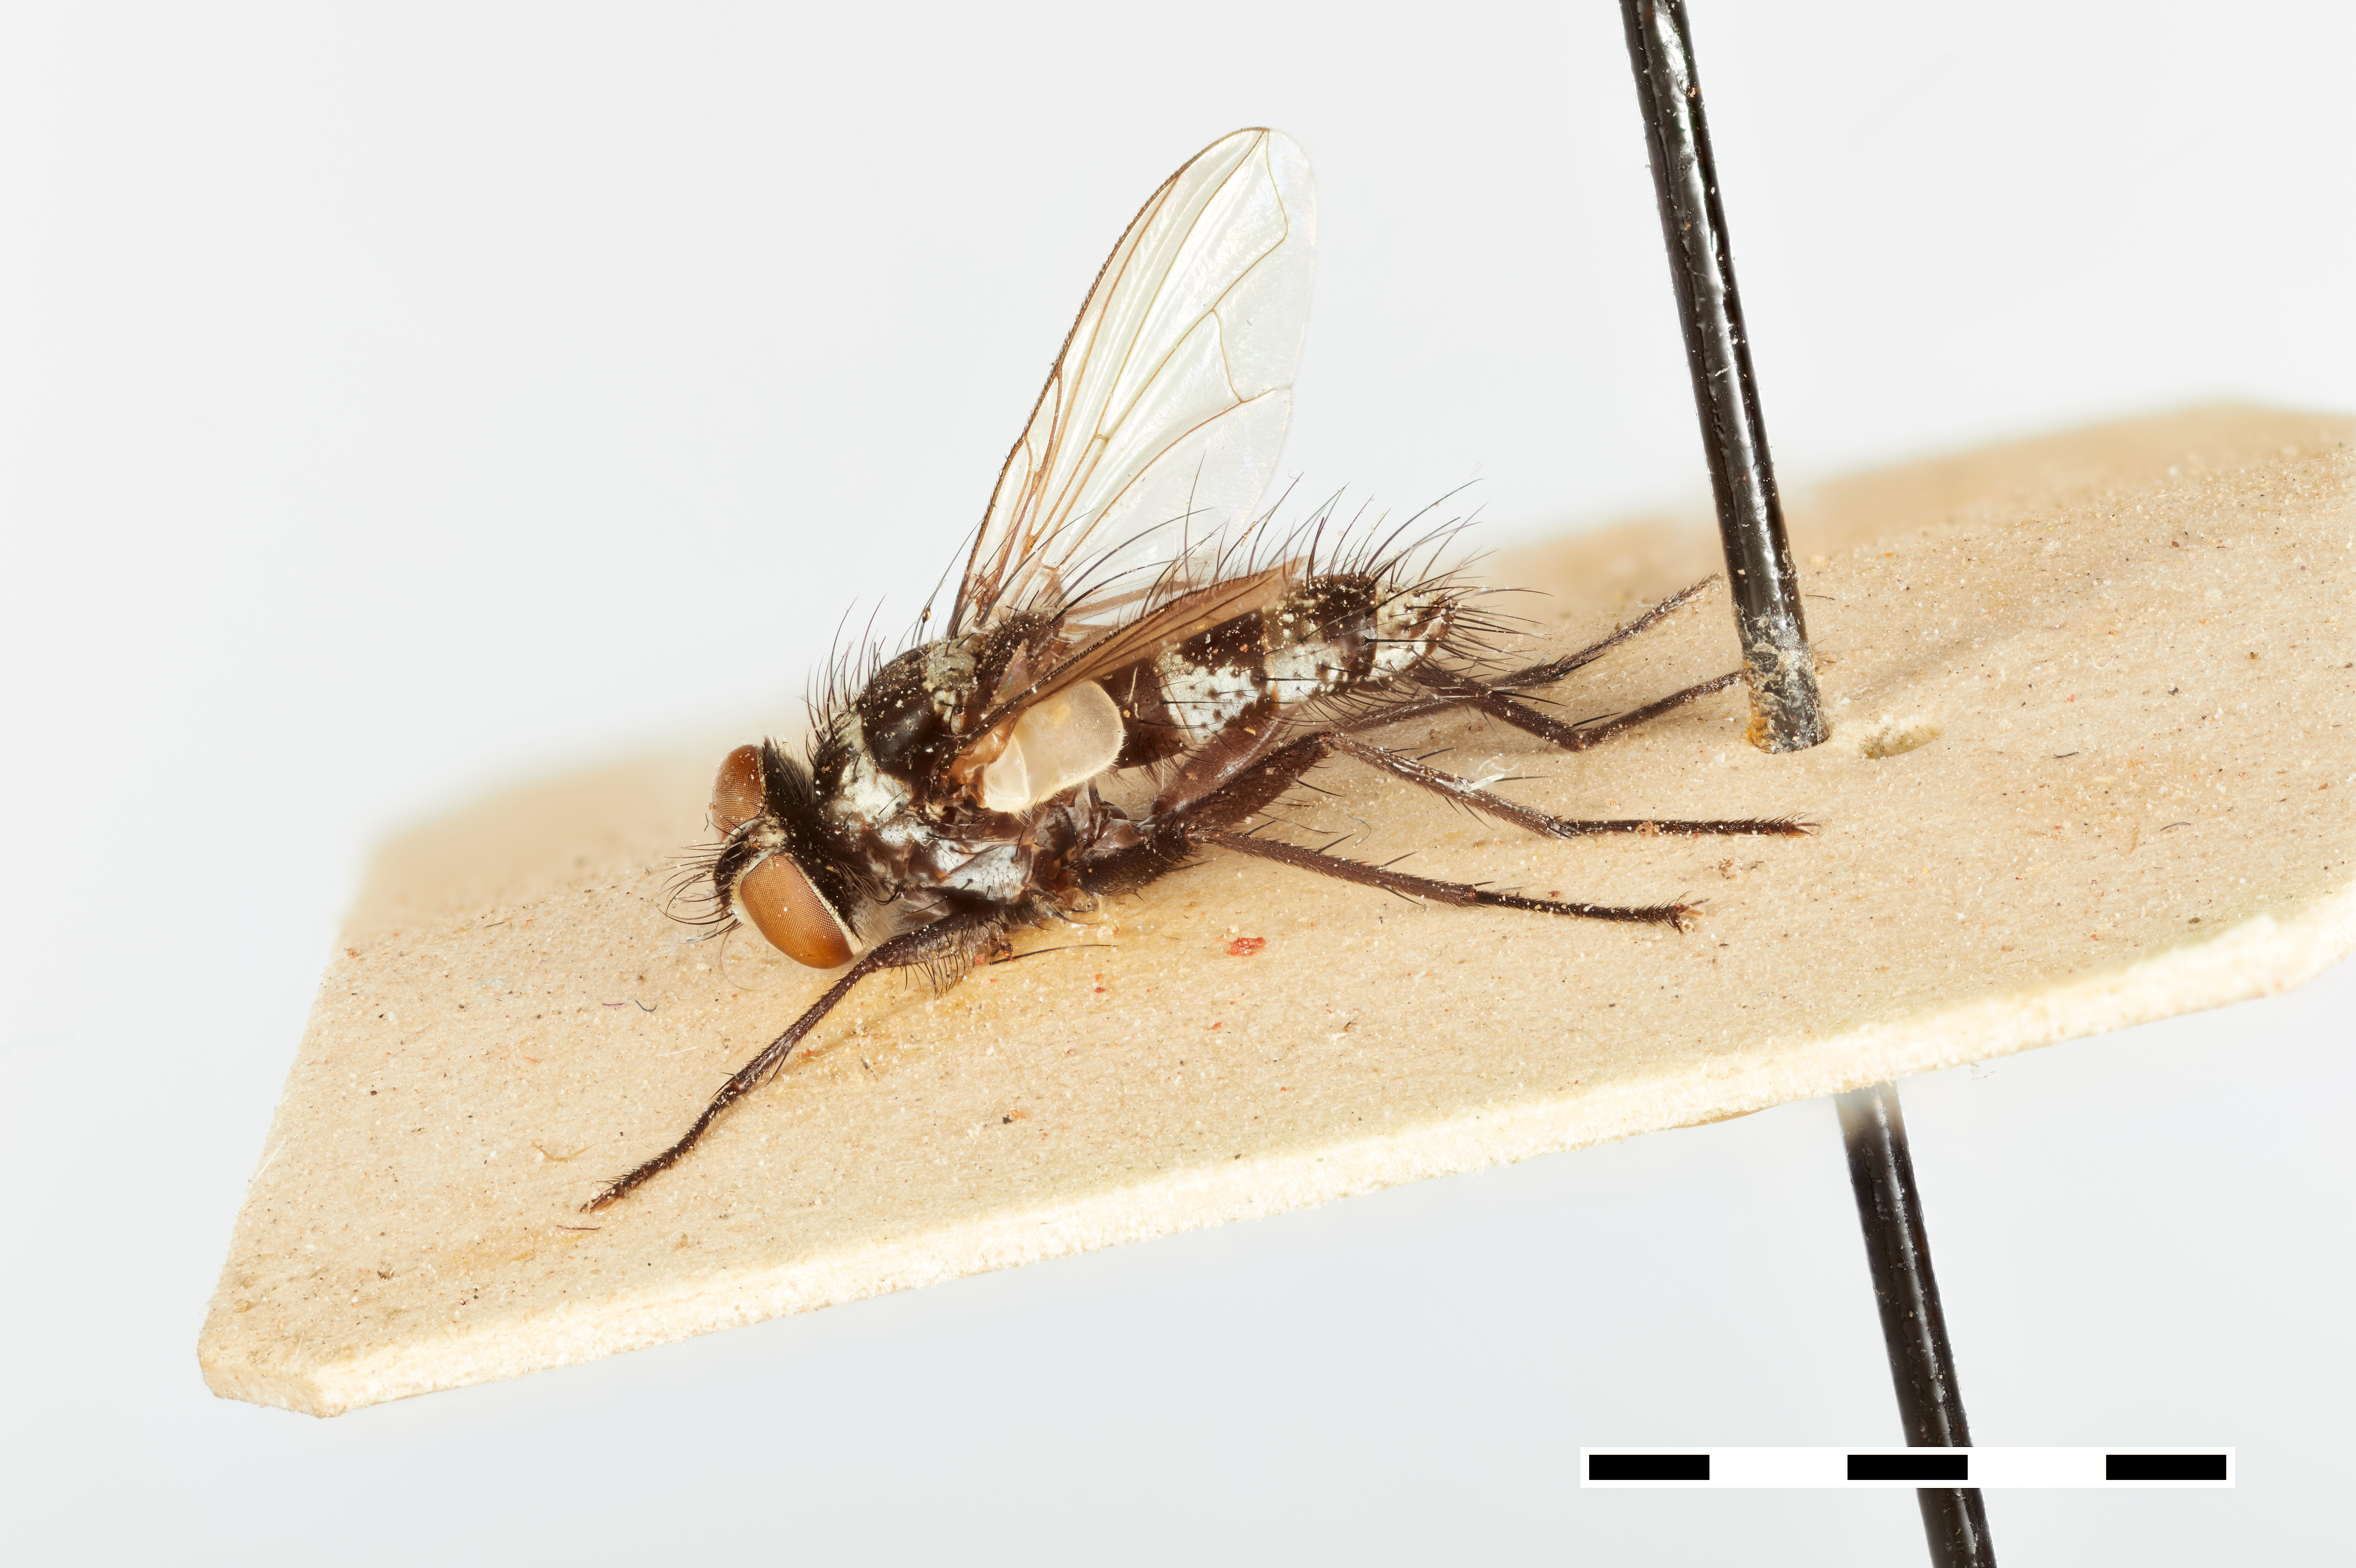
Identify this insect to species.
Hypostena signifera
